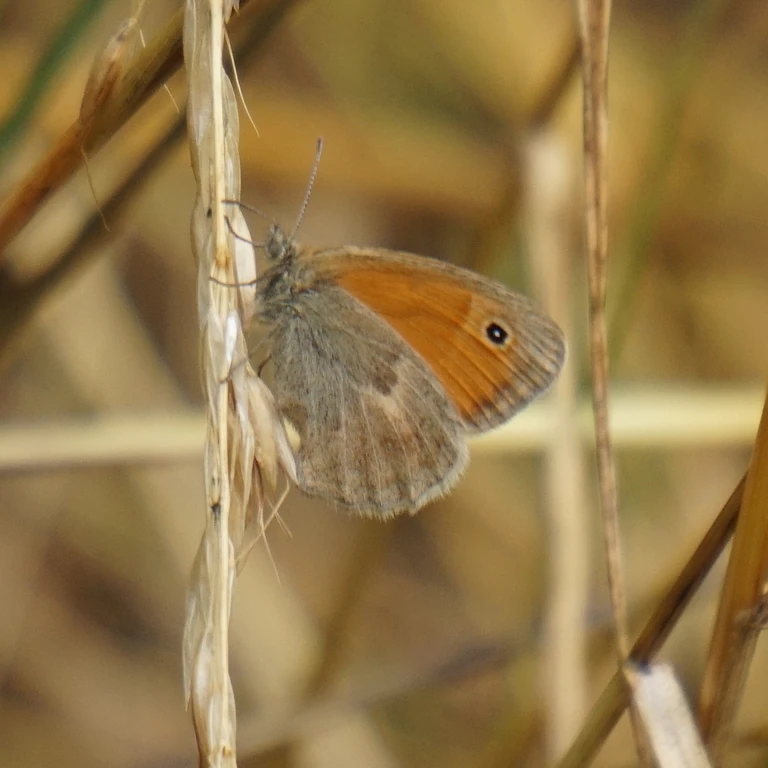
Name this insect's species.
Coenonympha pamphilus
